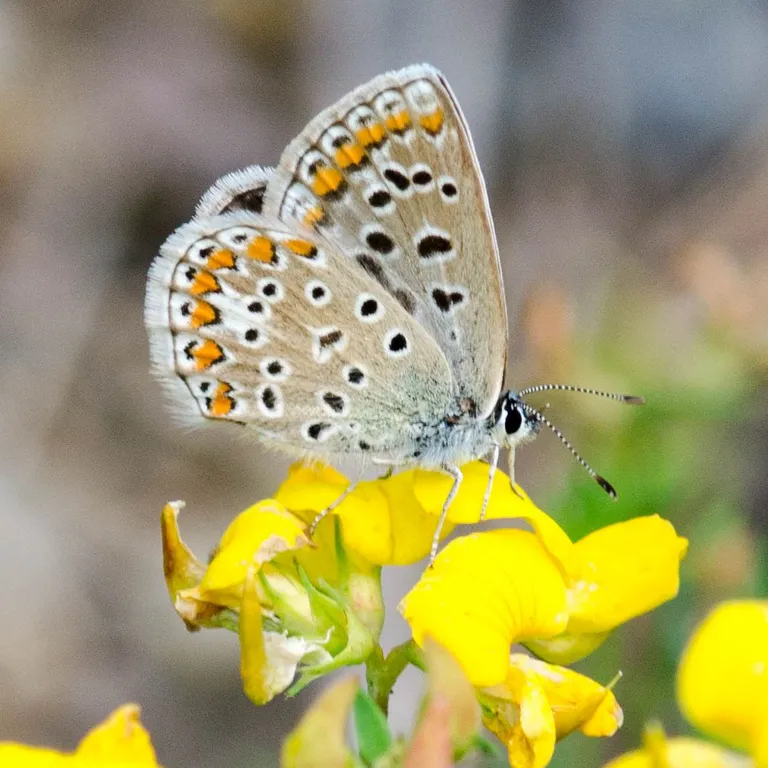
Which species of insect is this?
Polyommatus icarus
